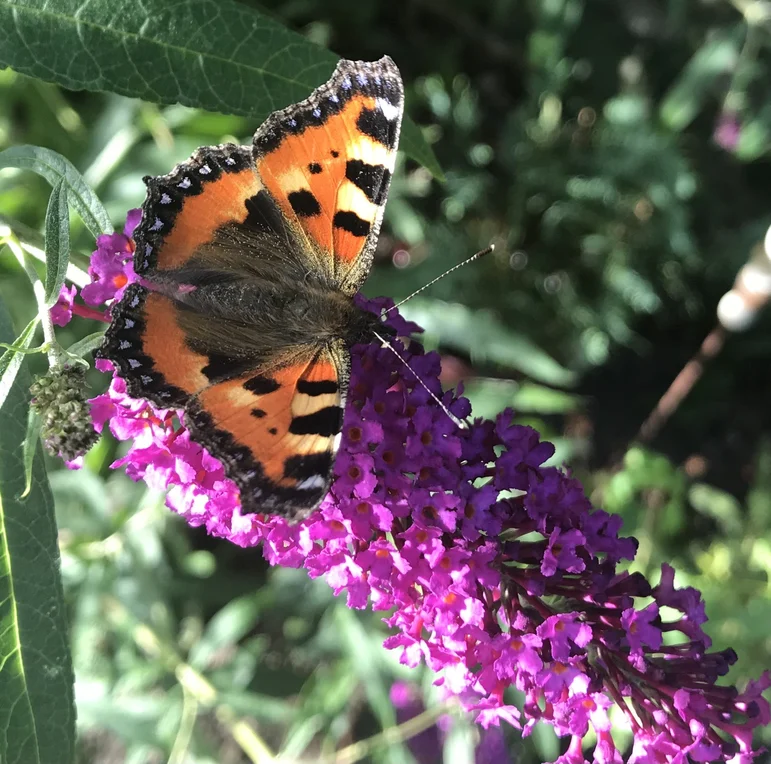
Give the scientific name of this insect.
Aglais urticae
